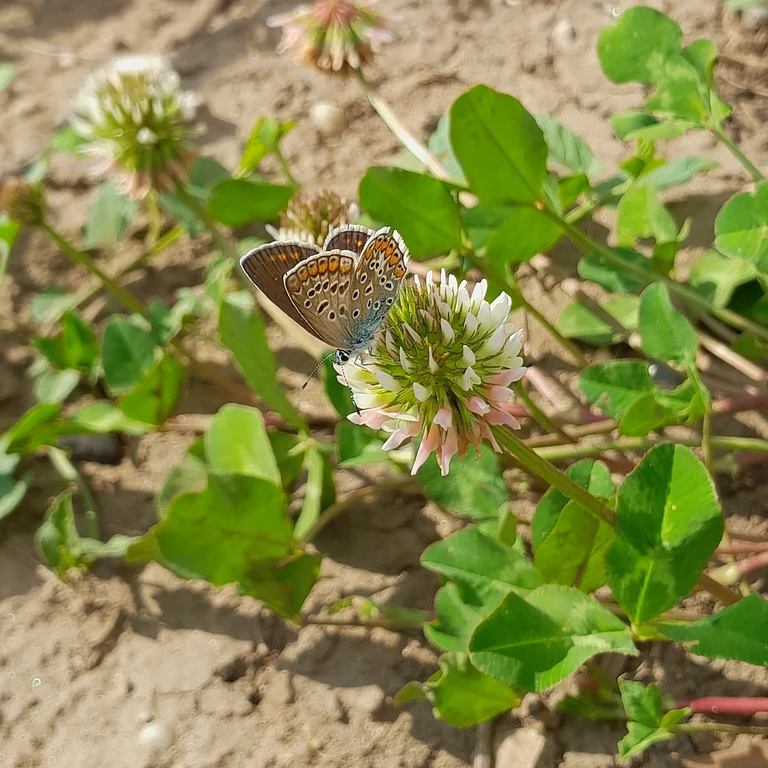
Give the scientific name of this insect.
Polyommatus icarus
